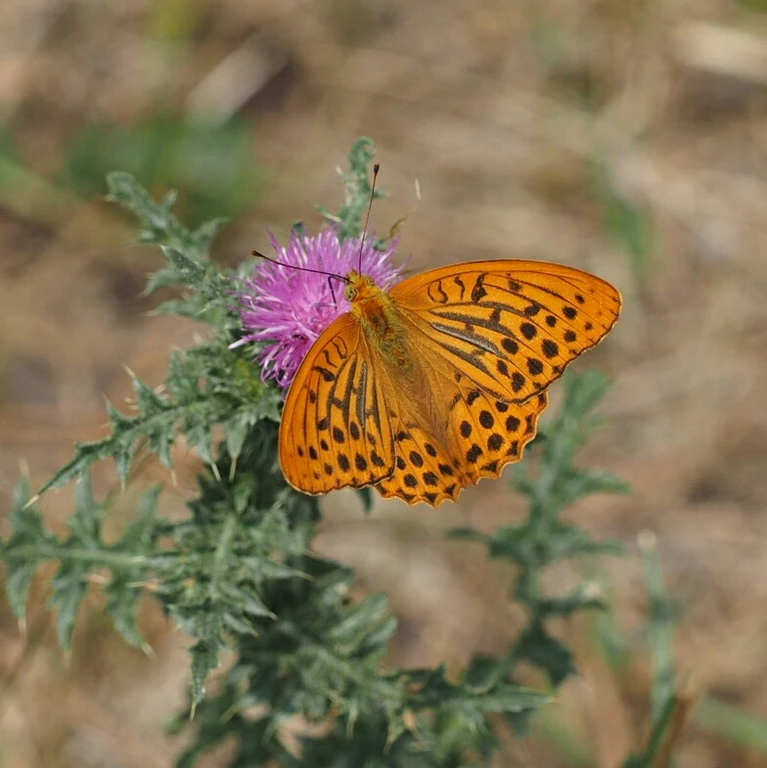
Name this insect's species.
Argynnis paphia
